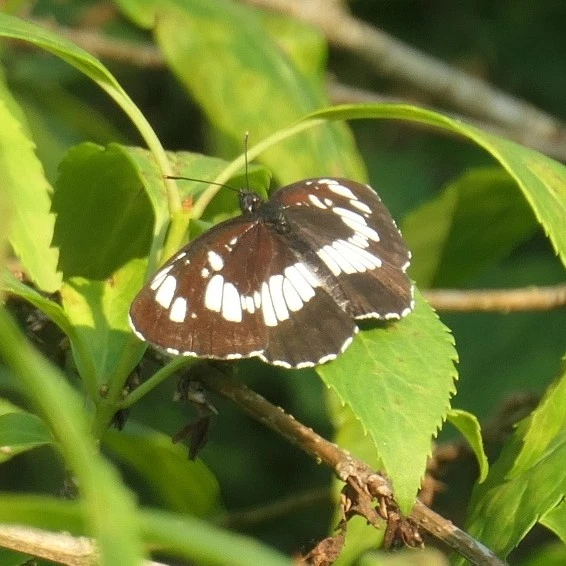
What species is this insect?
Neptis rivularis
